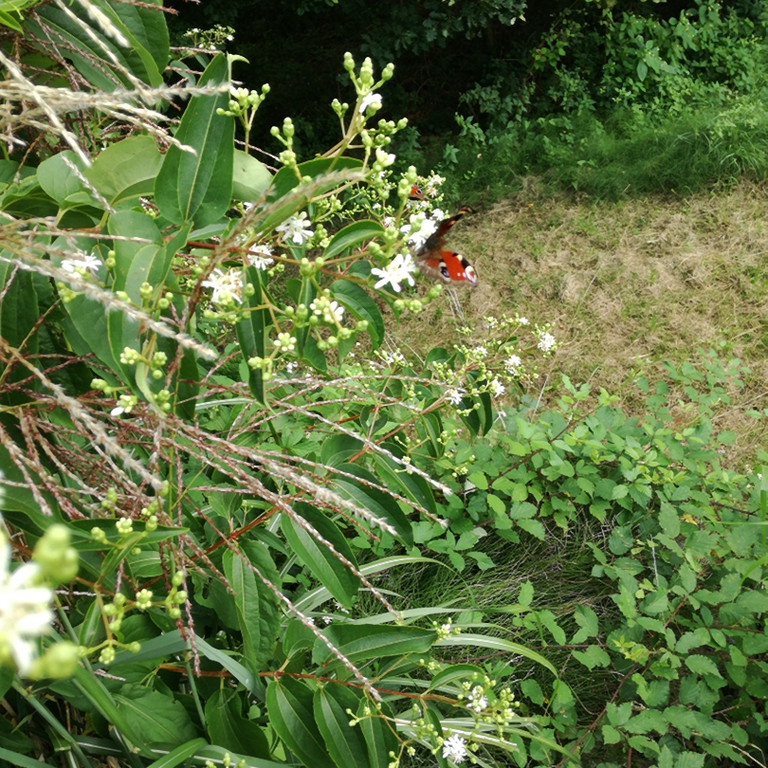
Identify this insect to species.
Aglais io
